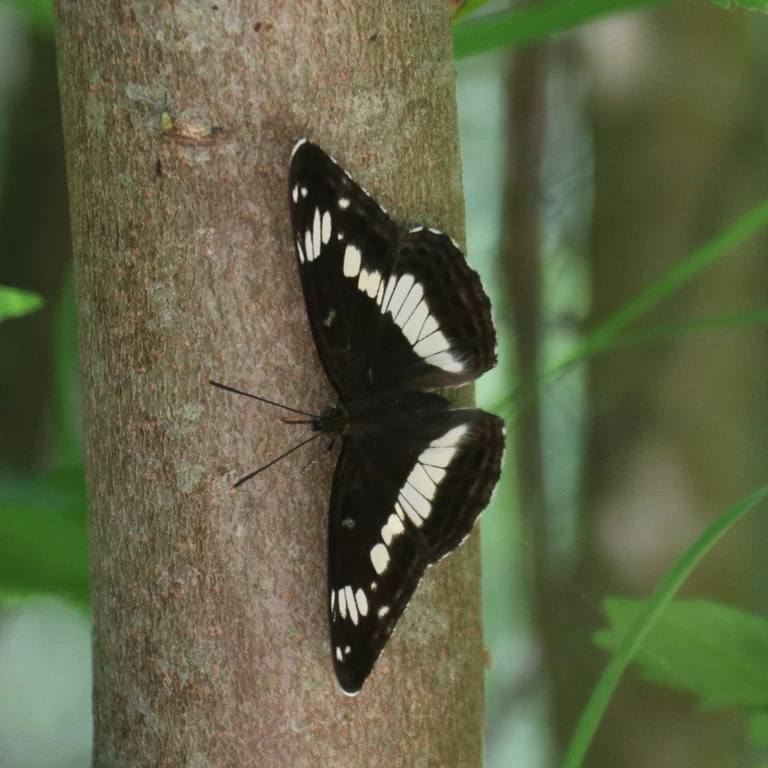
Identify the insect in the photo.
Limenitis camilla (also Ladoga camilla)
